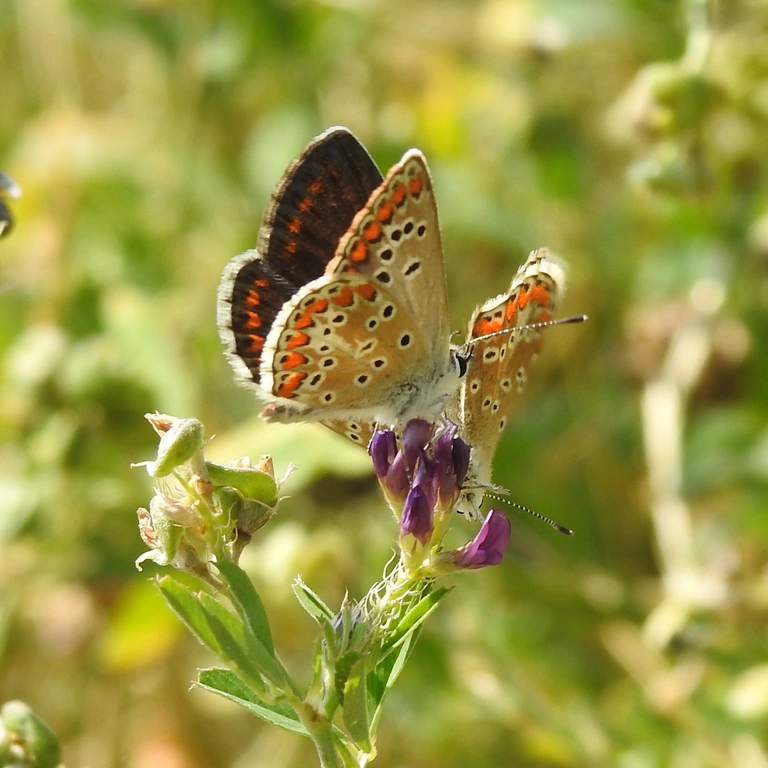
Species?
Aricia agestis/artaxerxes
